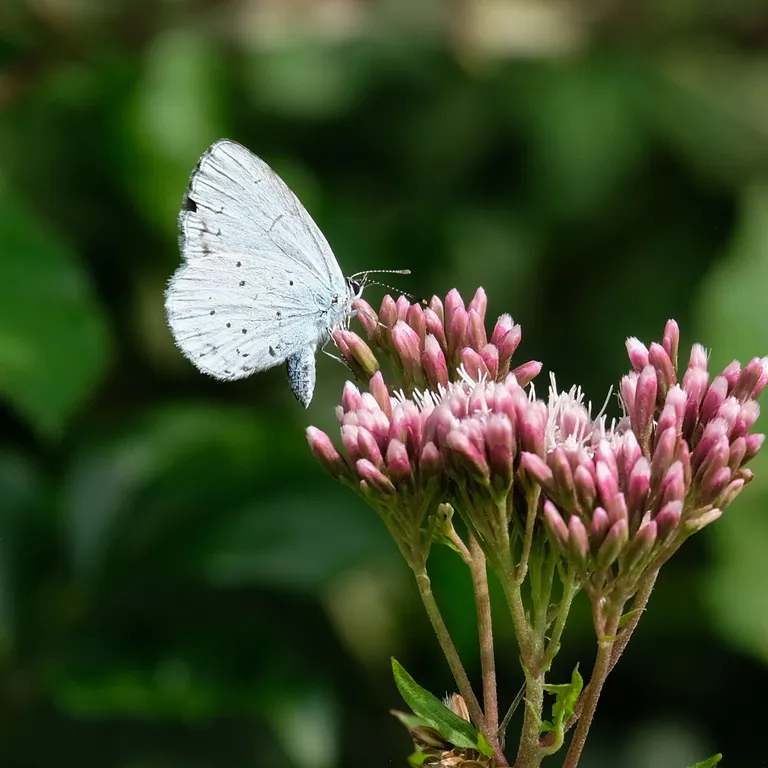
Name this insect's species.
Celastrina argiolus
